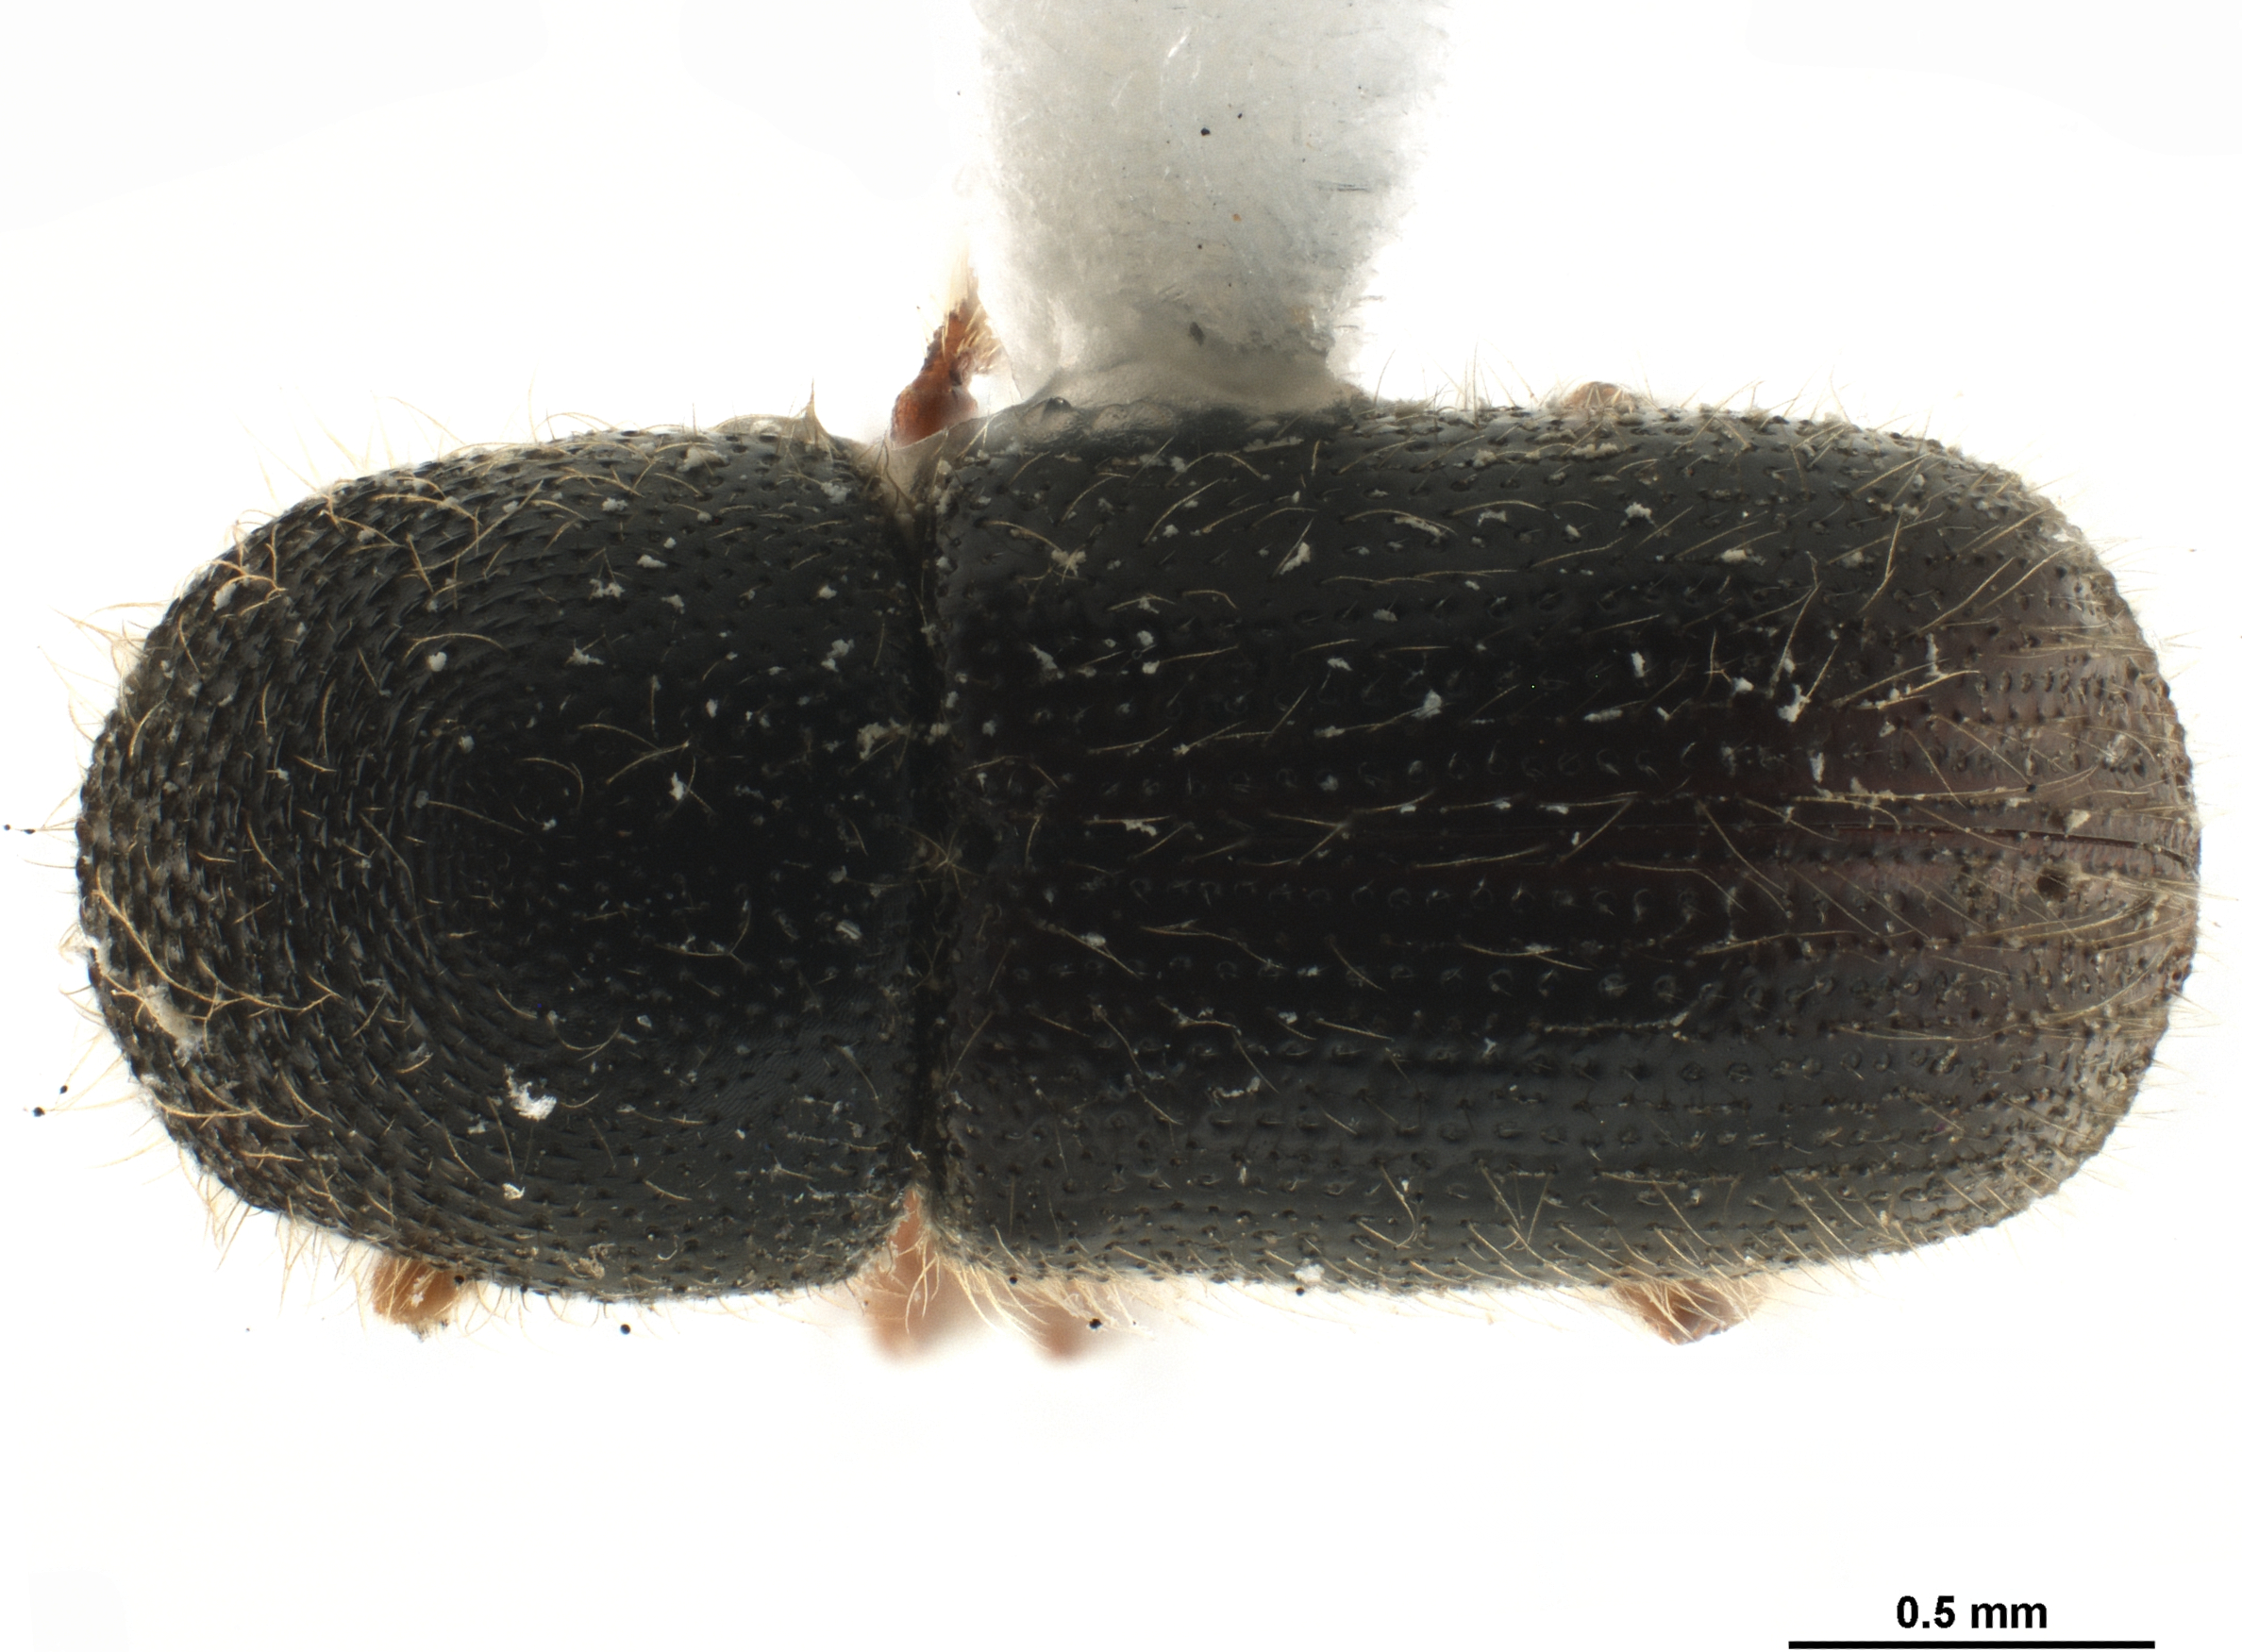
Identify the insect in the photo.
Anisandrus apicalis
